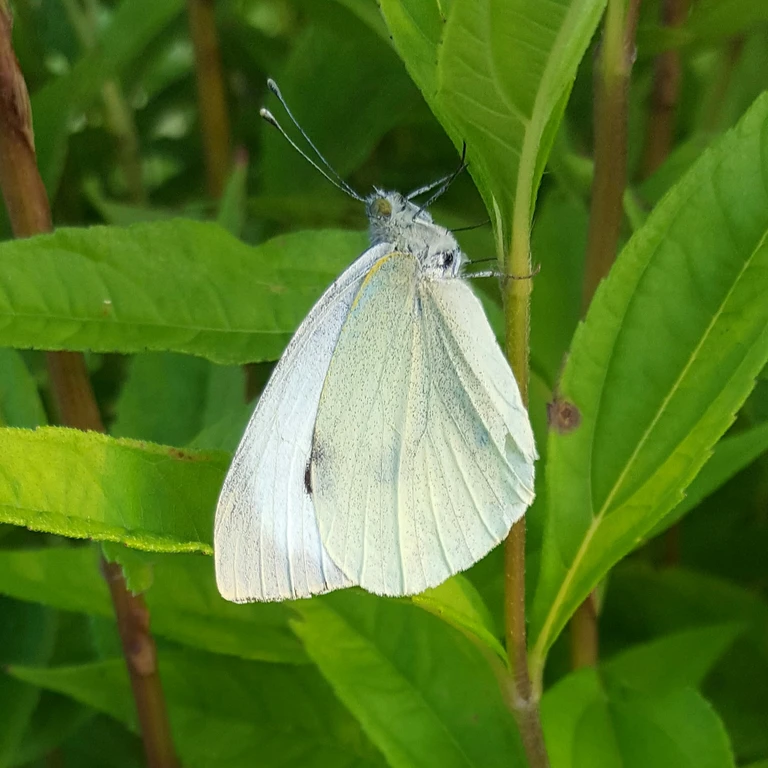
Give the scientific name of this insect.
Pieris brassicae
